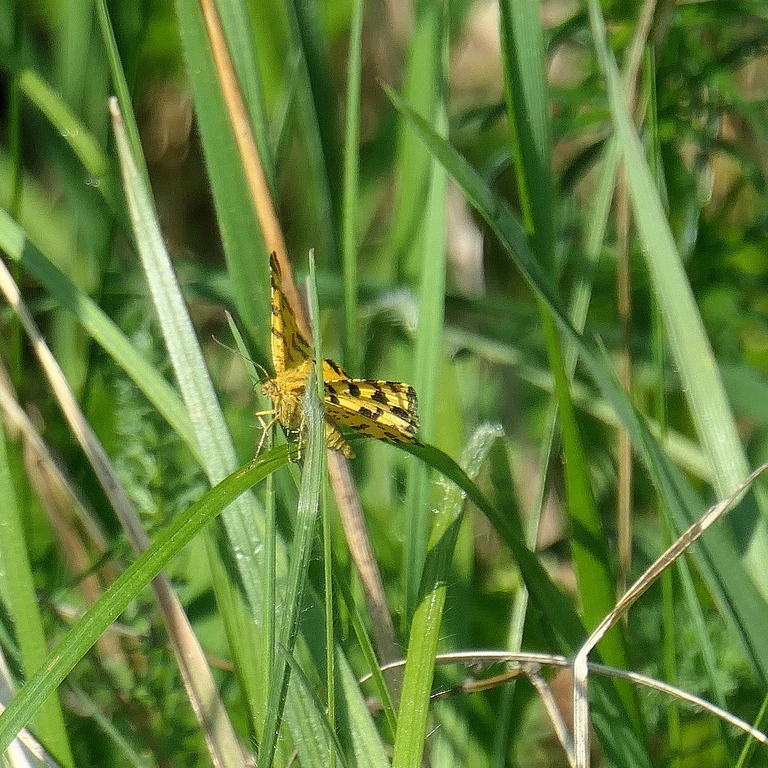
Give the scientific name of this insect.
Pseudopanthera macularia
